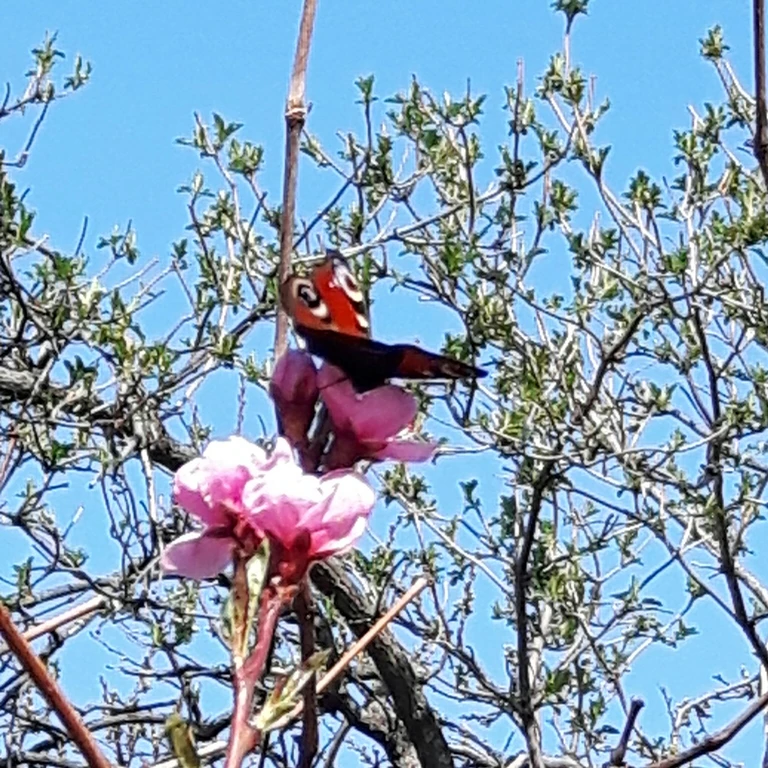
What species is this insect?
Aglais io
